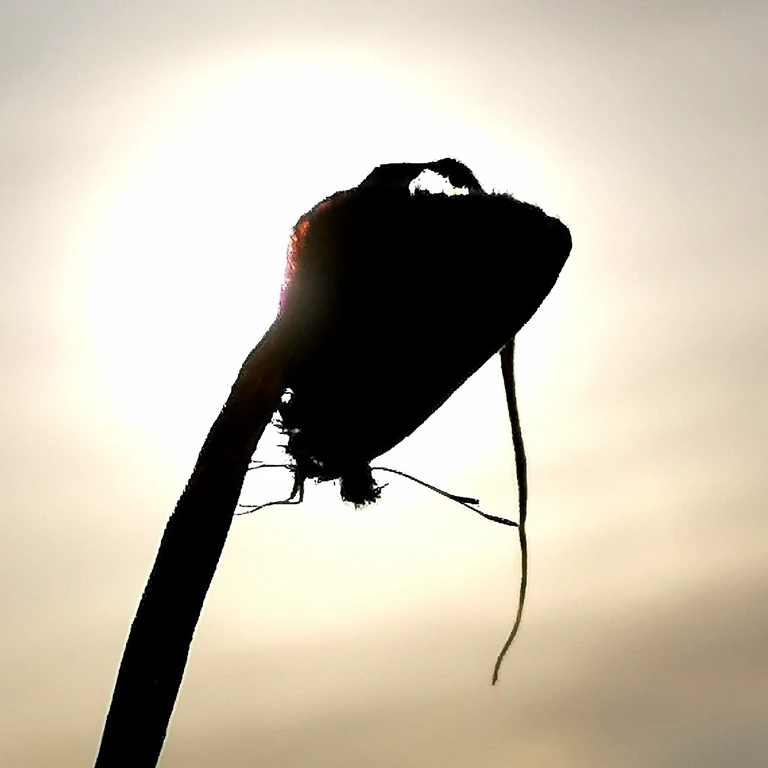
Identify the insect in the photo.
Polyommatus icarus
